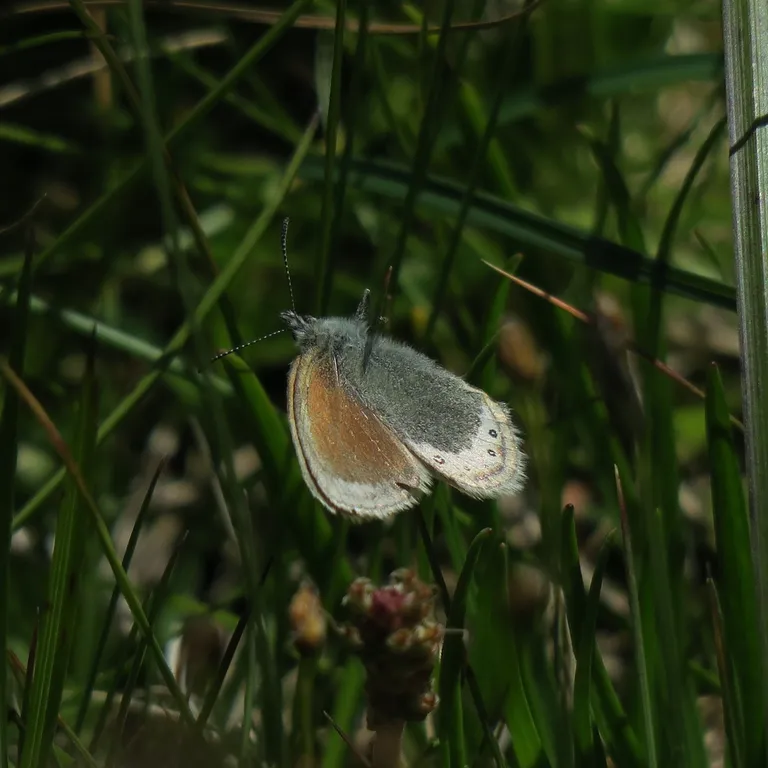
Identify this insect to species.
Coenonympha gardetta
